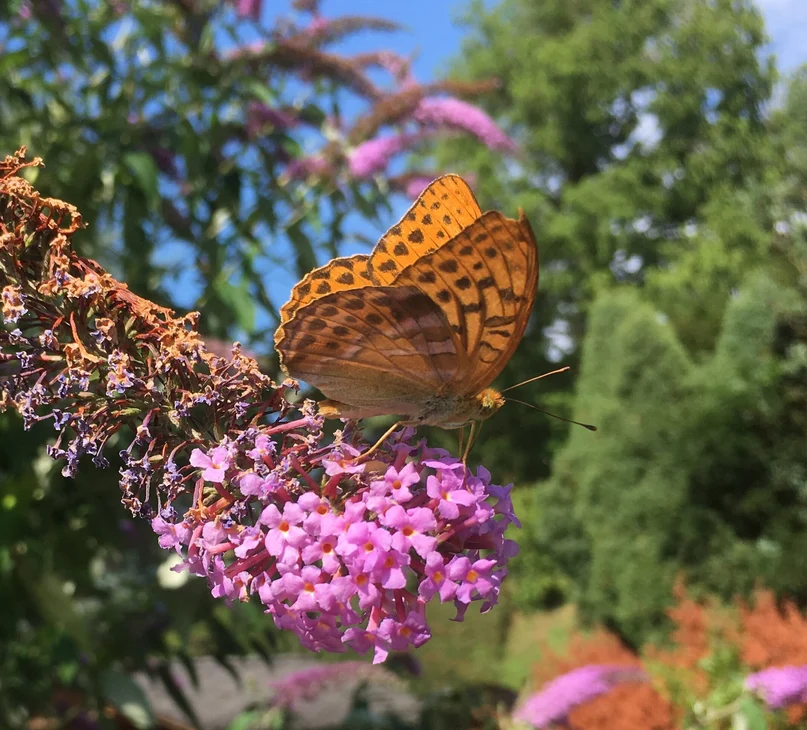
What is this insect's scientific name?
Argynnis paphia
